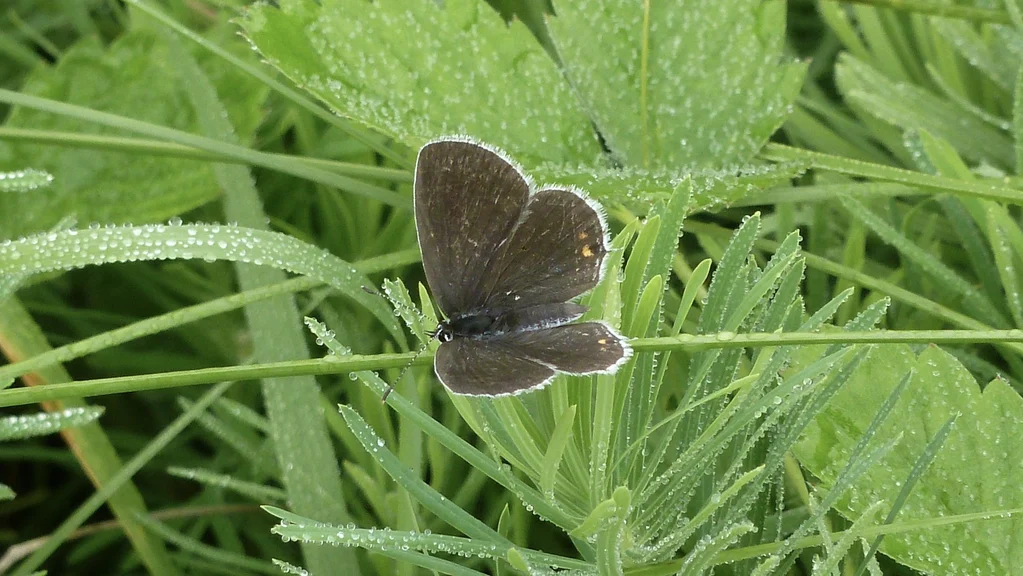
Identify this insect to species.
Cupido argiades (also Elkalyce argiades)
